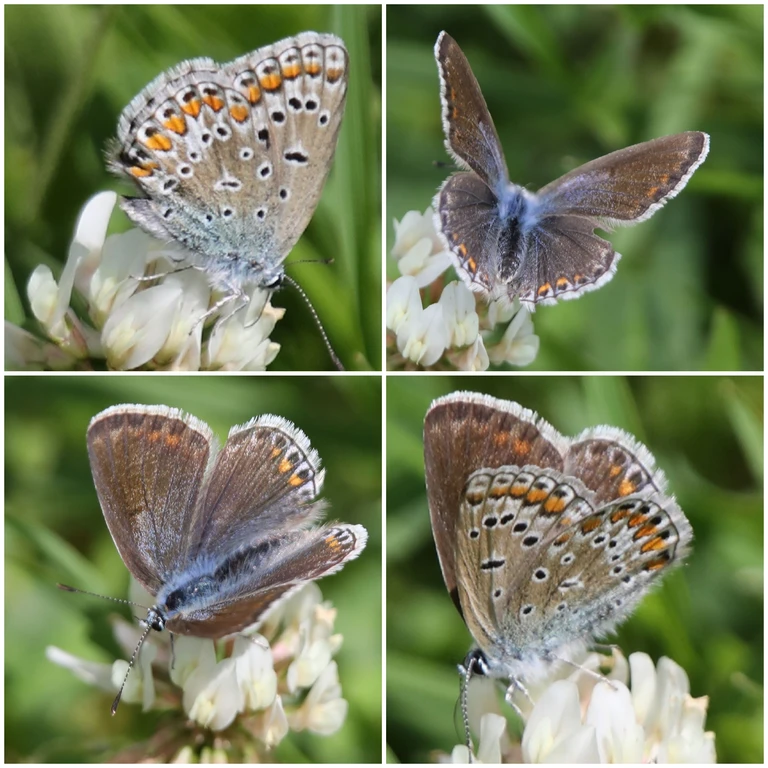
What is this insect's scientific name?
Polyommatus icarus
